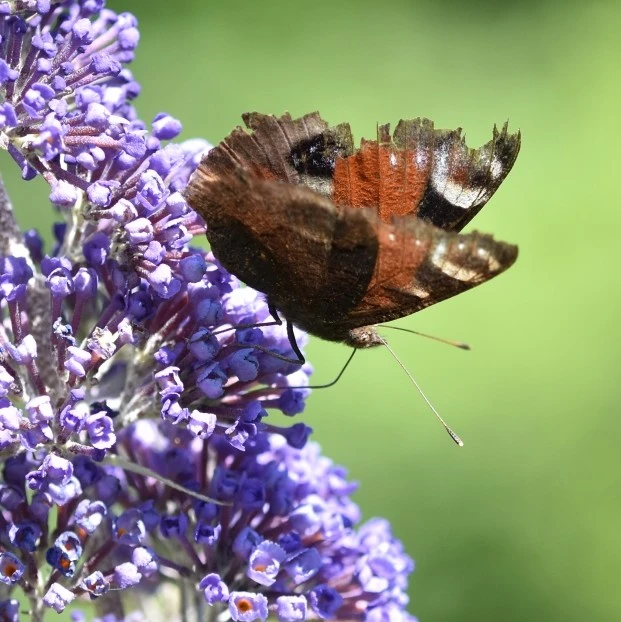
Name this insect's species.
Aglais io
